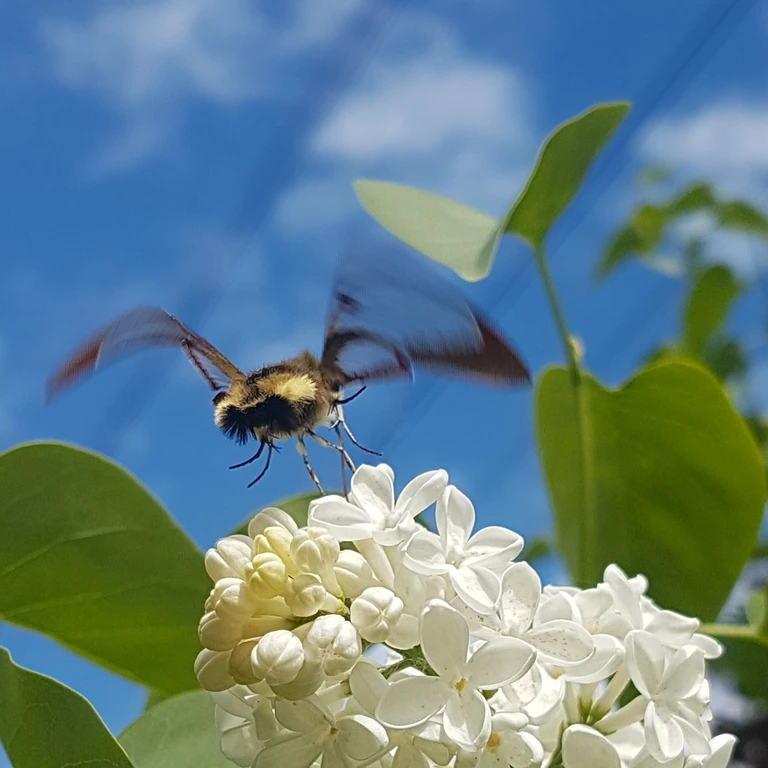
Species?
Hemaris fuciformis
